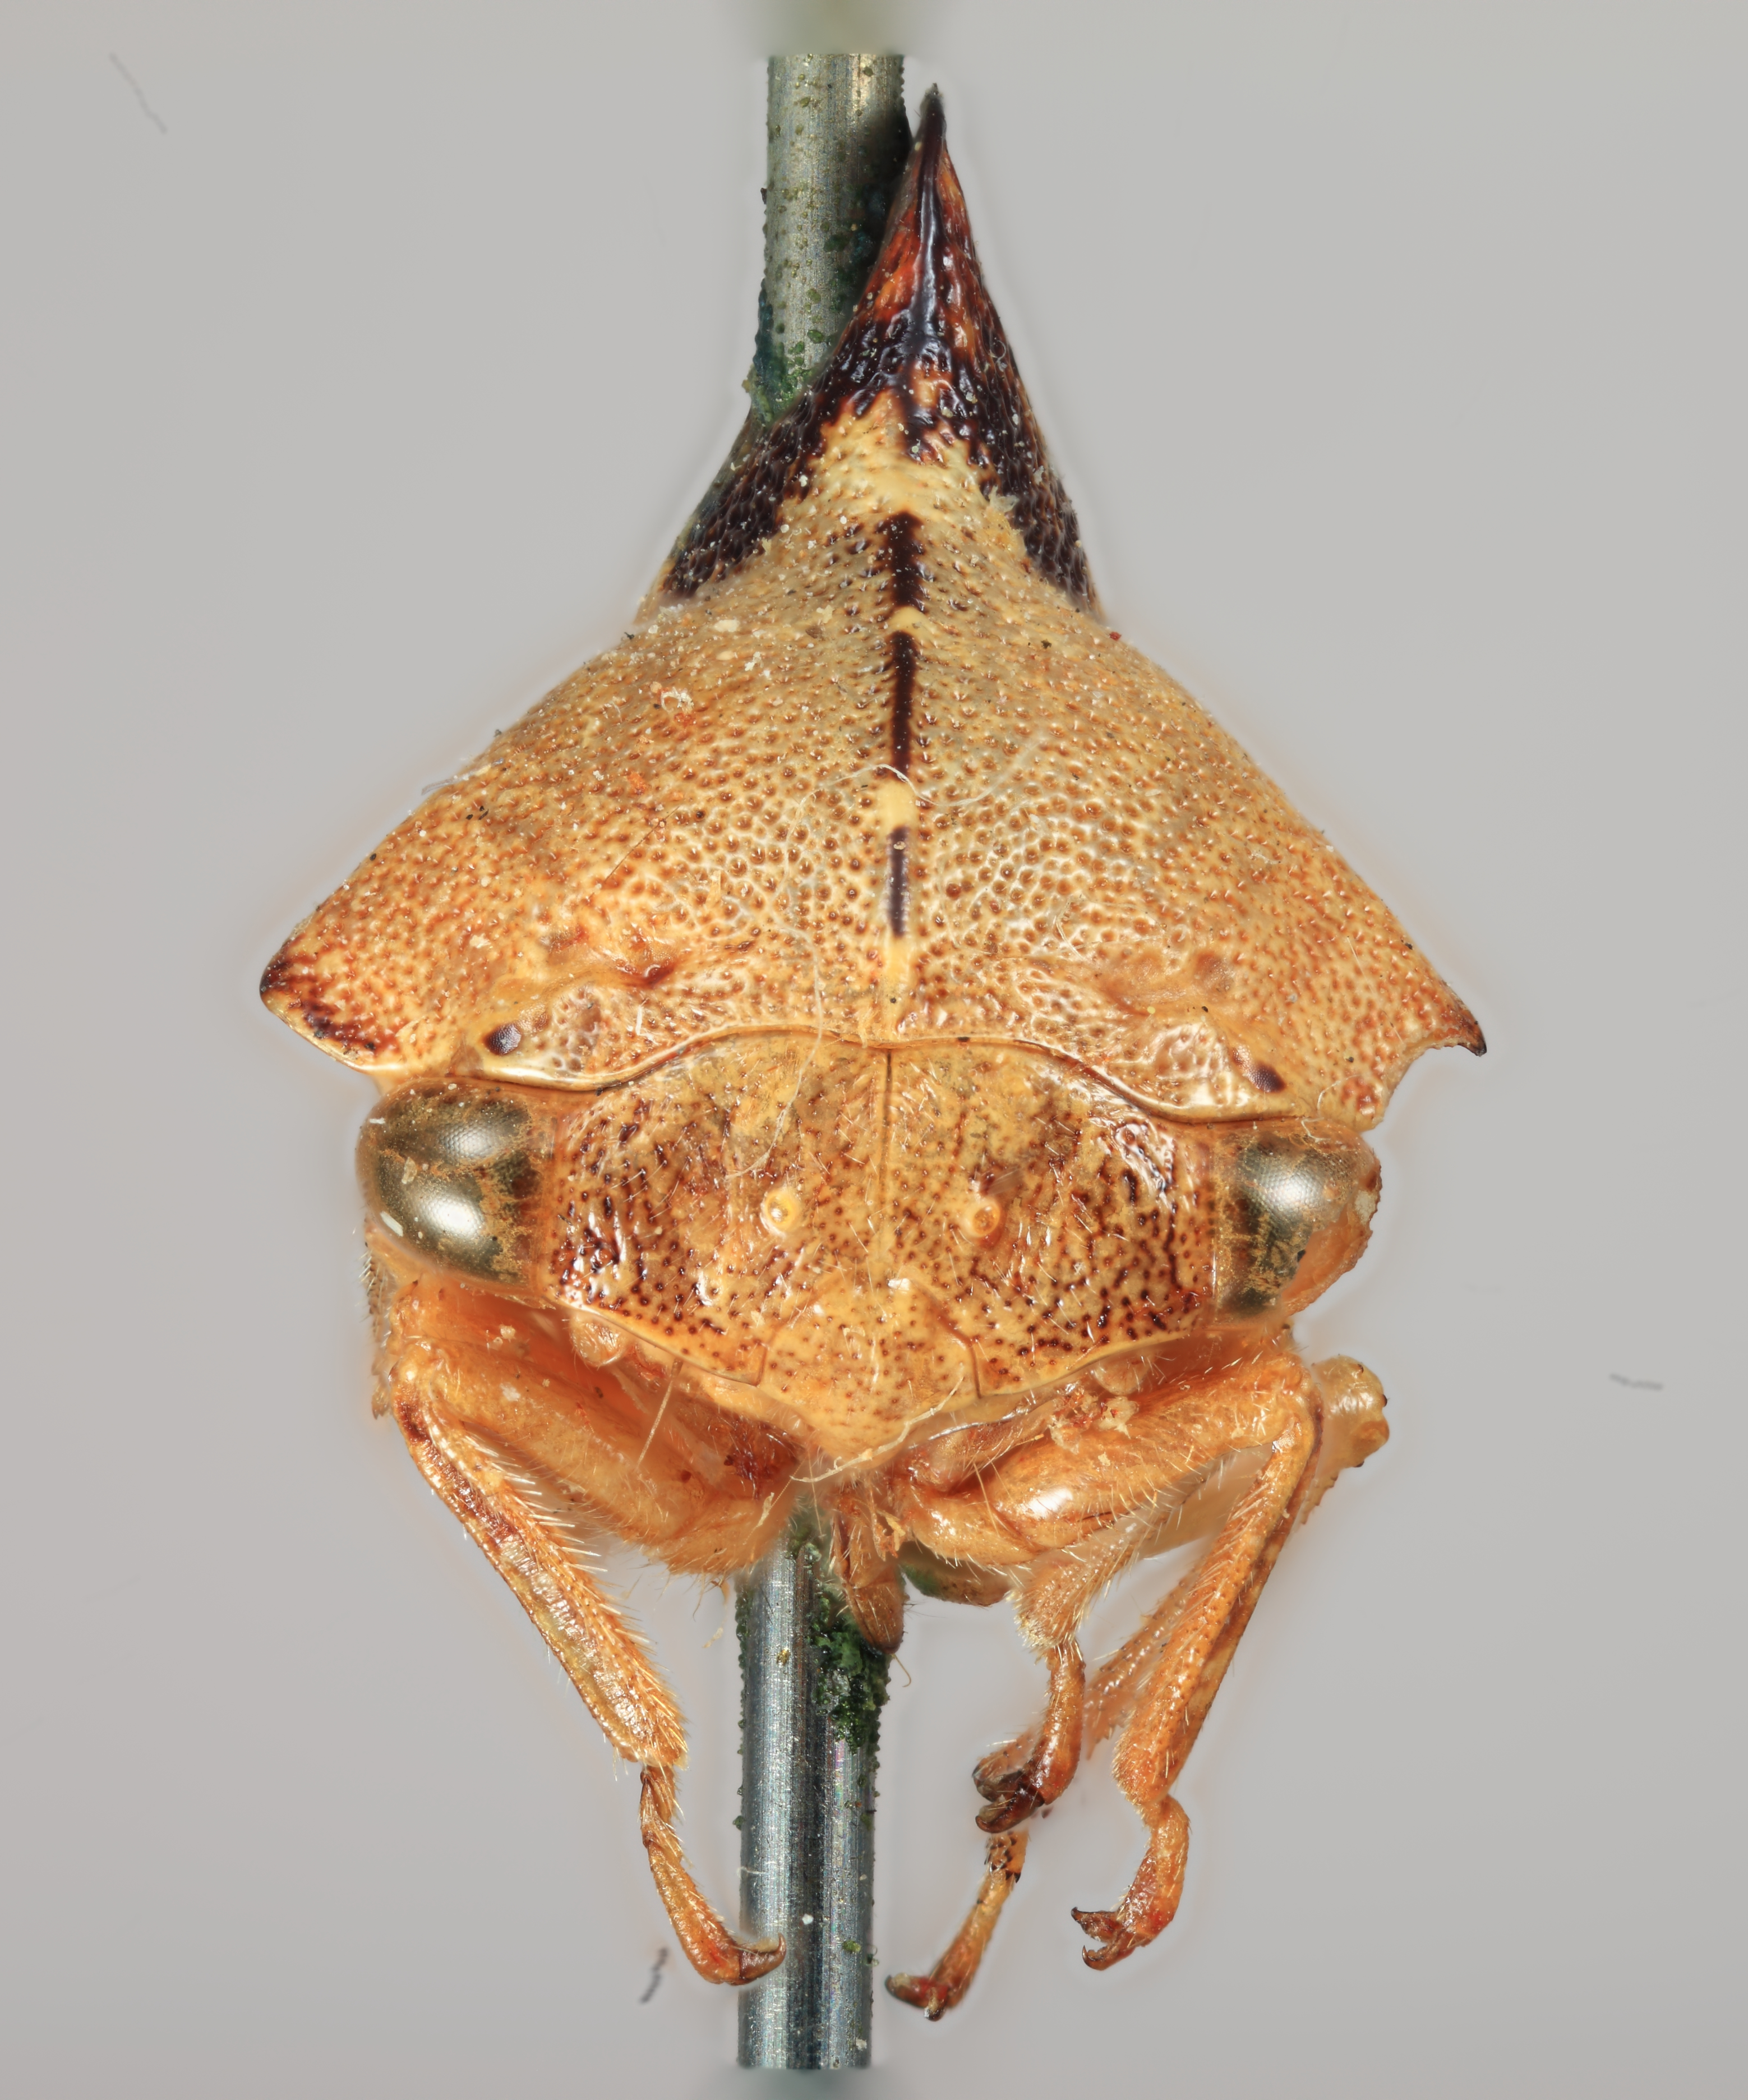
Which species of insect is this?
Telamona decorata
